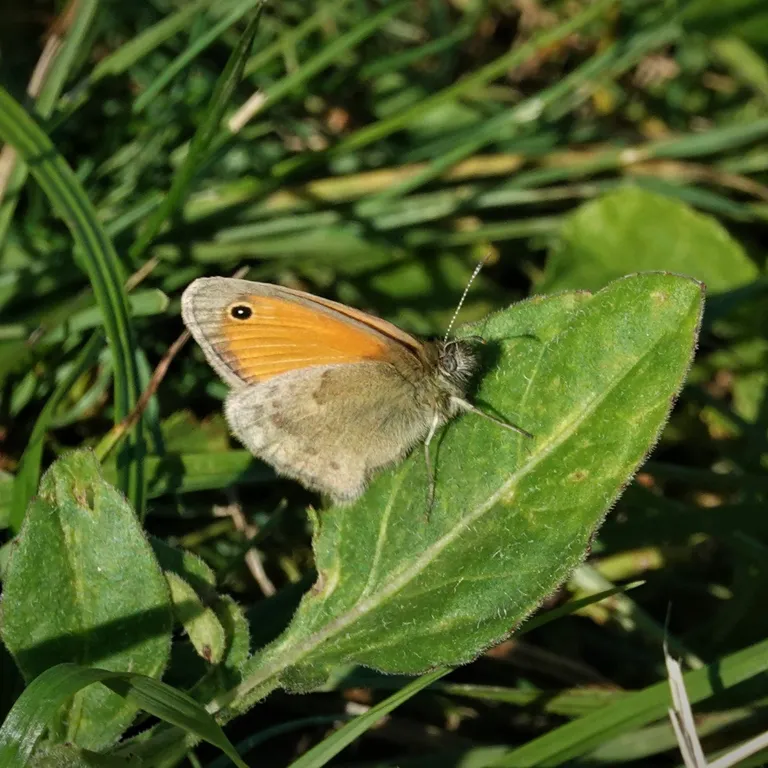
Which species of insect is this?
Coenonympha pamphilus
